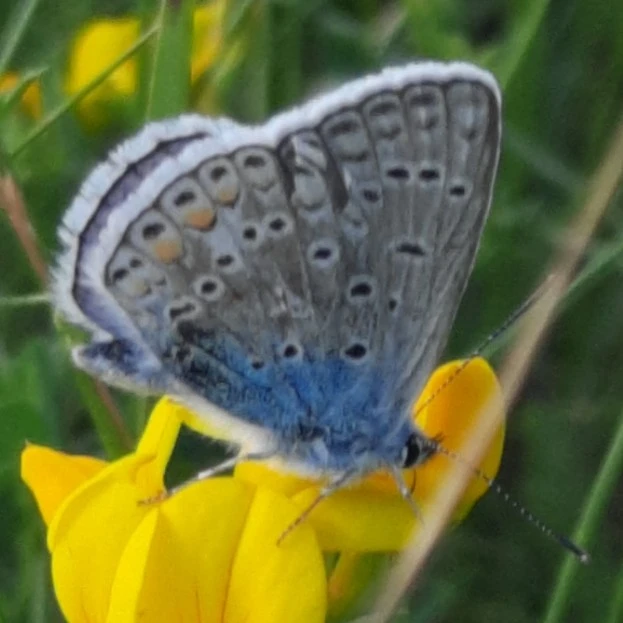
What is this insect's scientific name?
Polyommatus icarus
